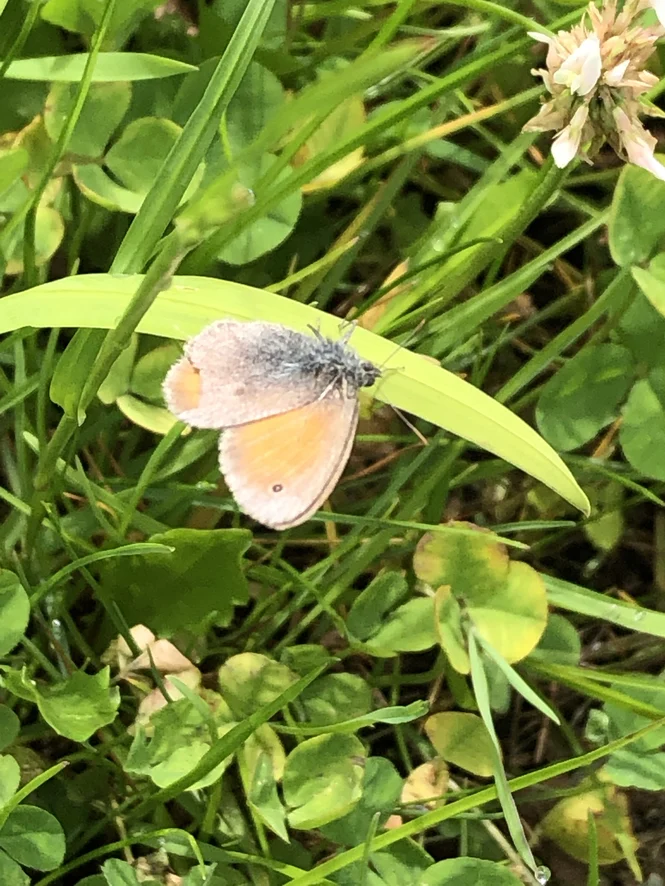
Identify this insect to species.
Coenonympha pamphilus
